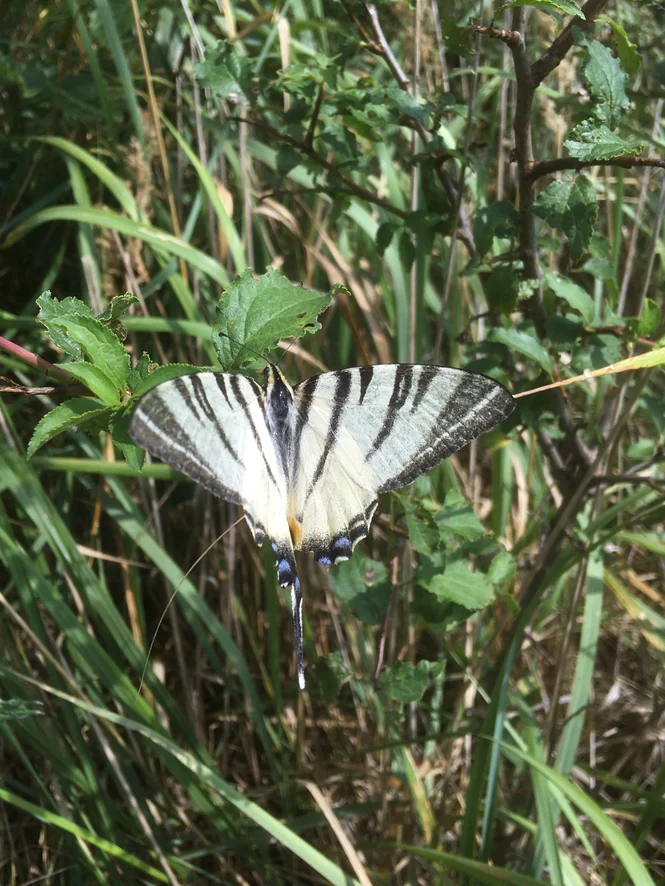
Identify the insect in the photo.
Iphiclides podalirius
